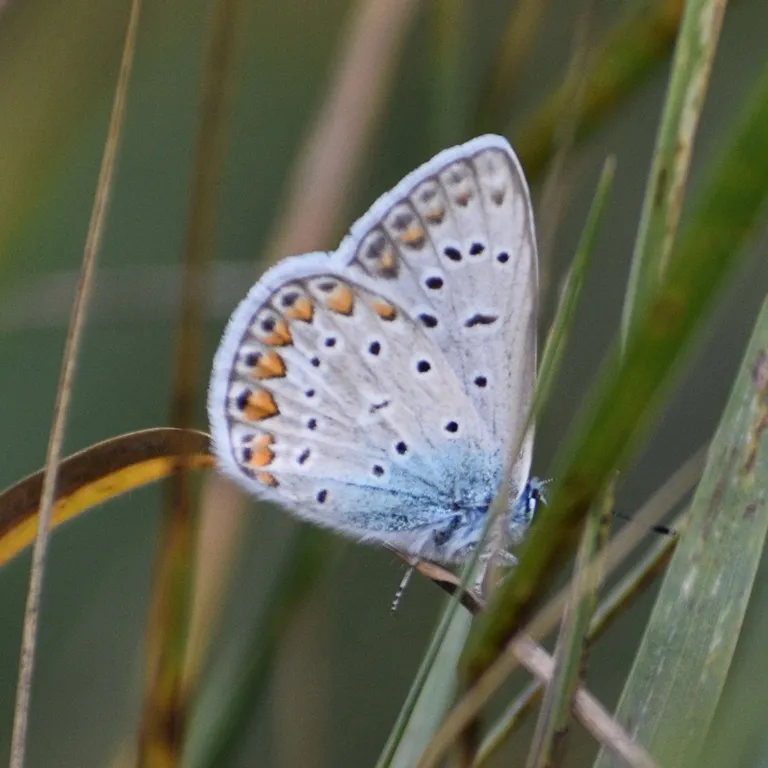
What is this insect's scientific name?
Polyommatus icarus
